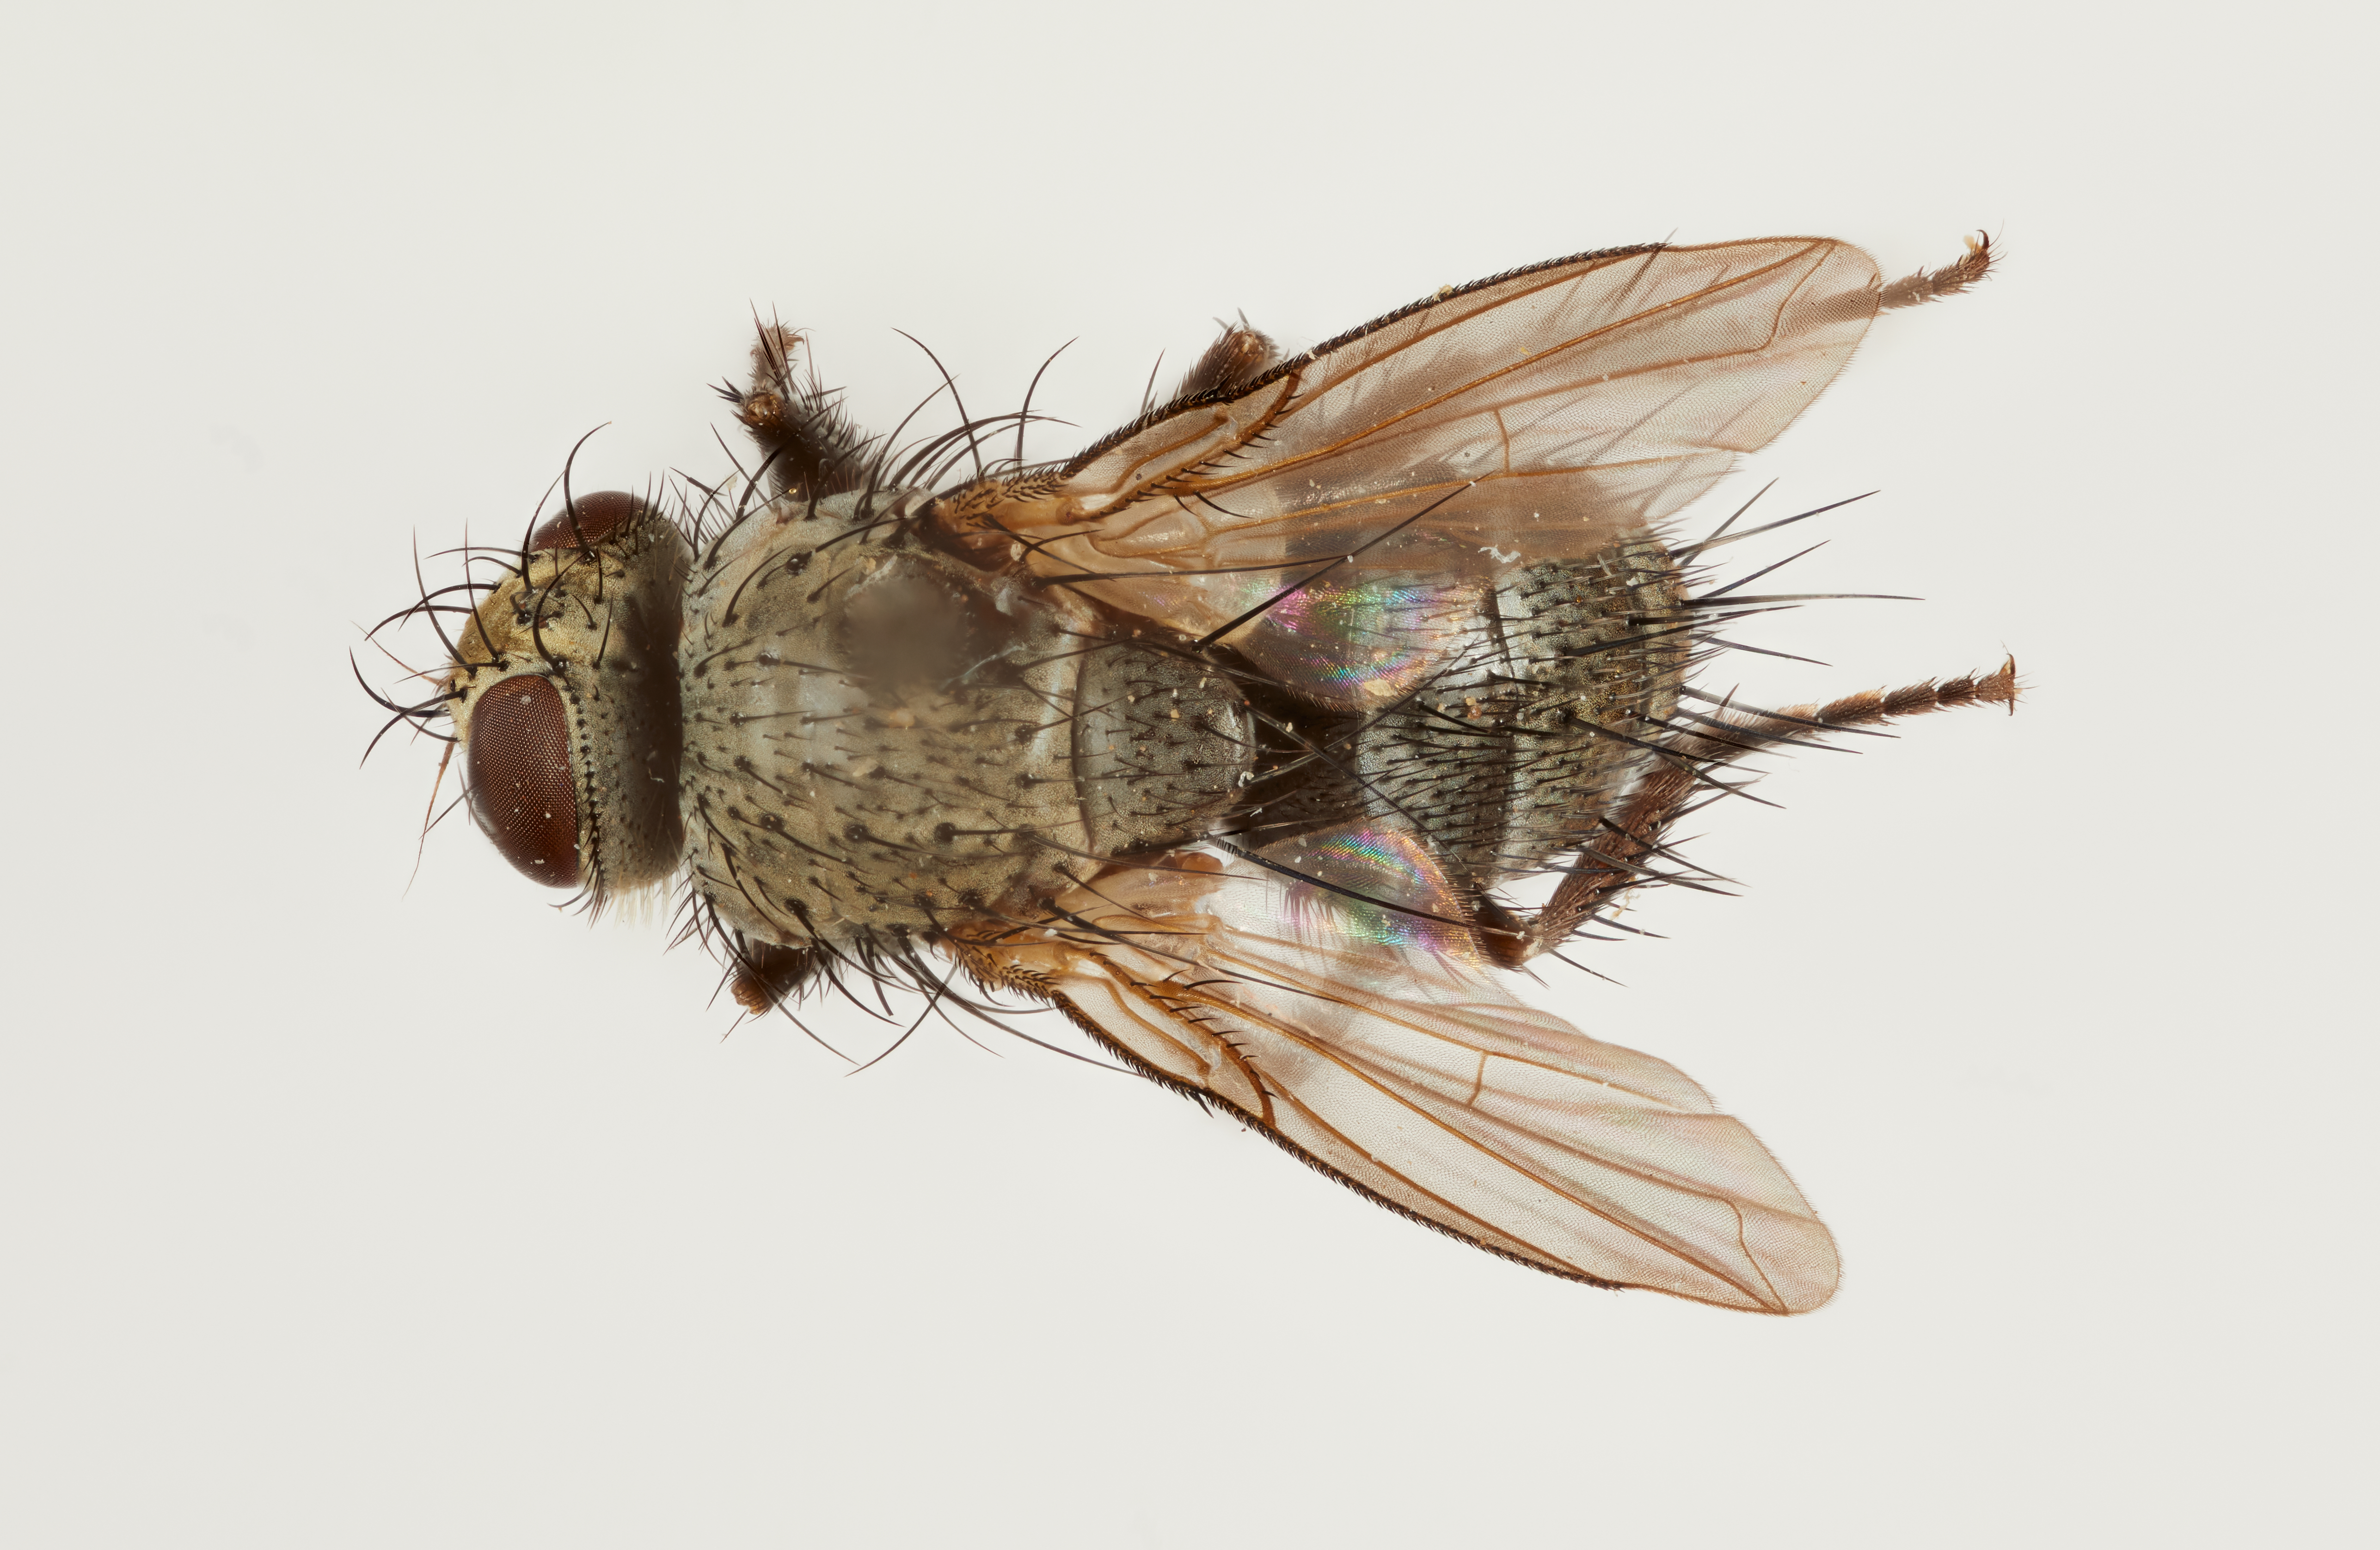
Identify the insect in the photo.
Chaetophlepsis ucayali
